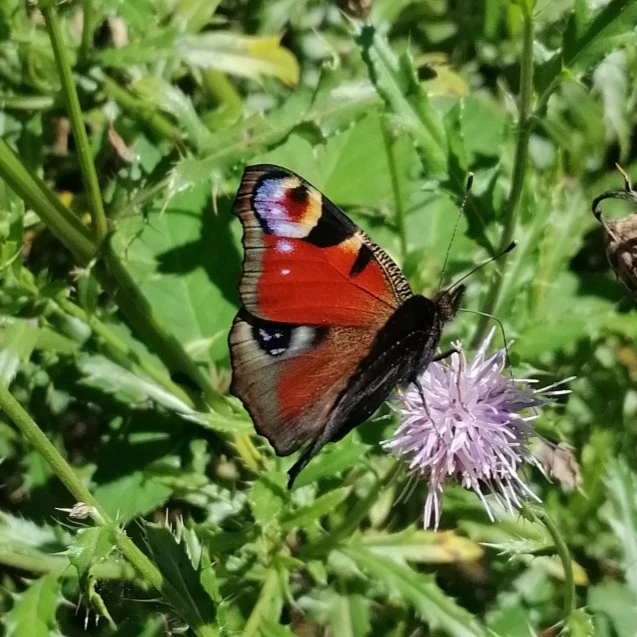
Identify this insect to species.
Aglais io
